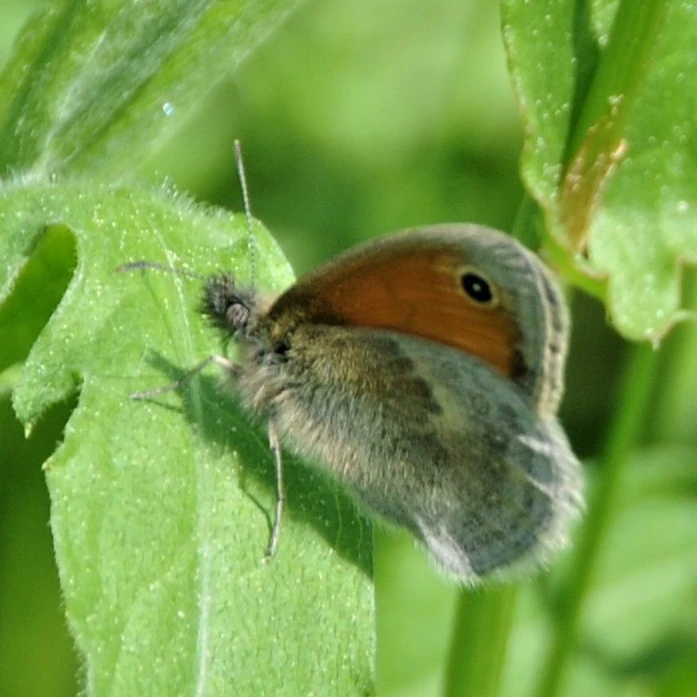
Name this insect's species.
Coenonympha pamphilus
